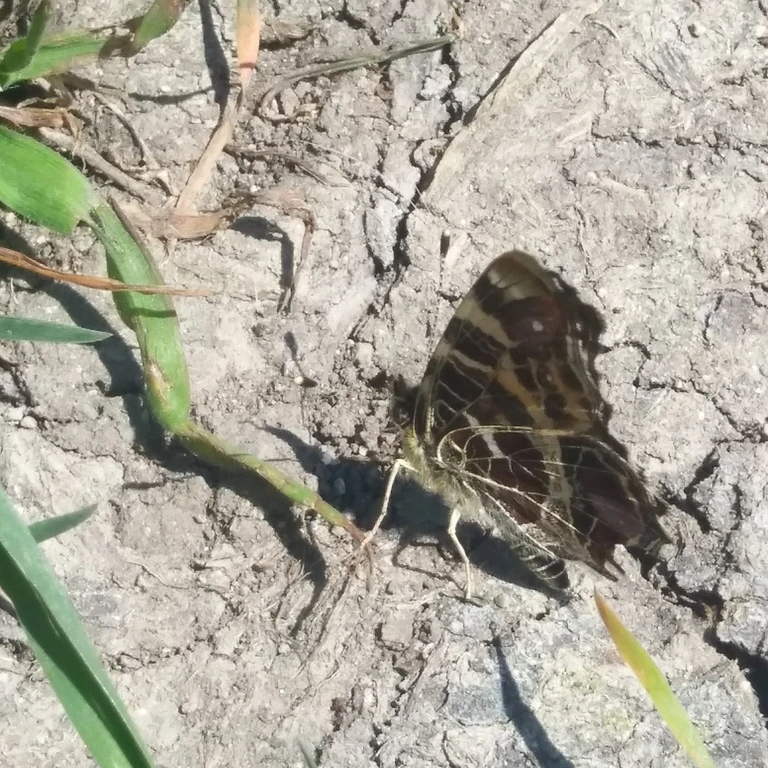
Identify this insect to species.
Araschnia levana
